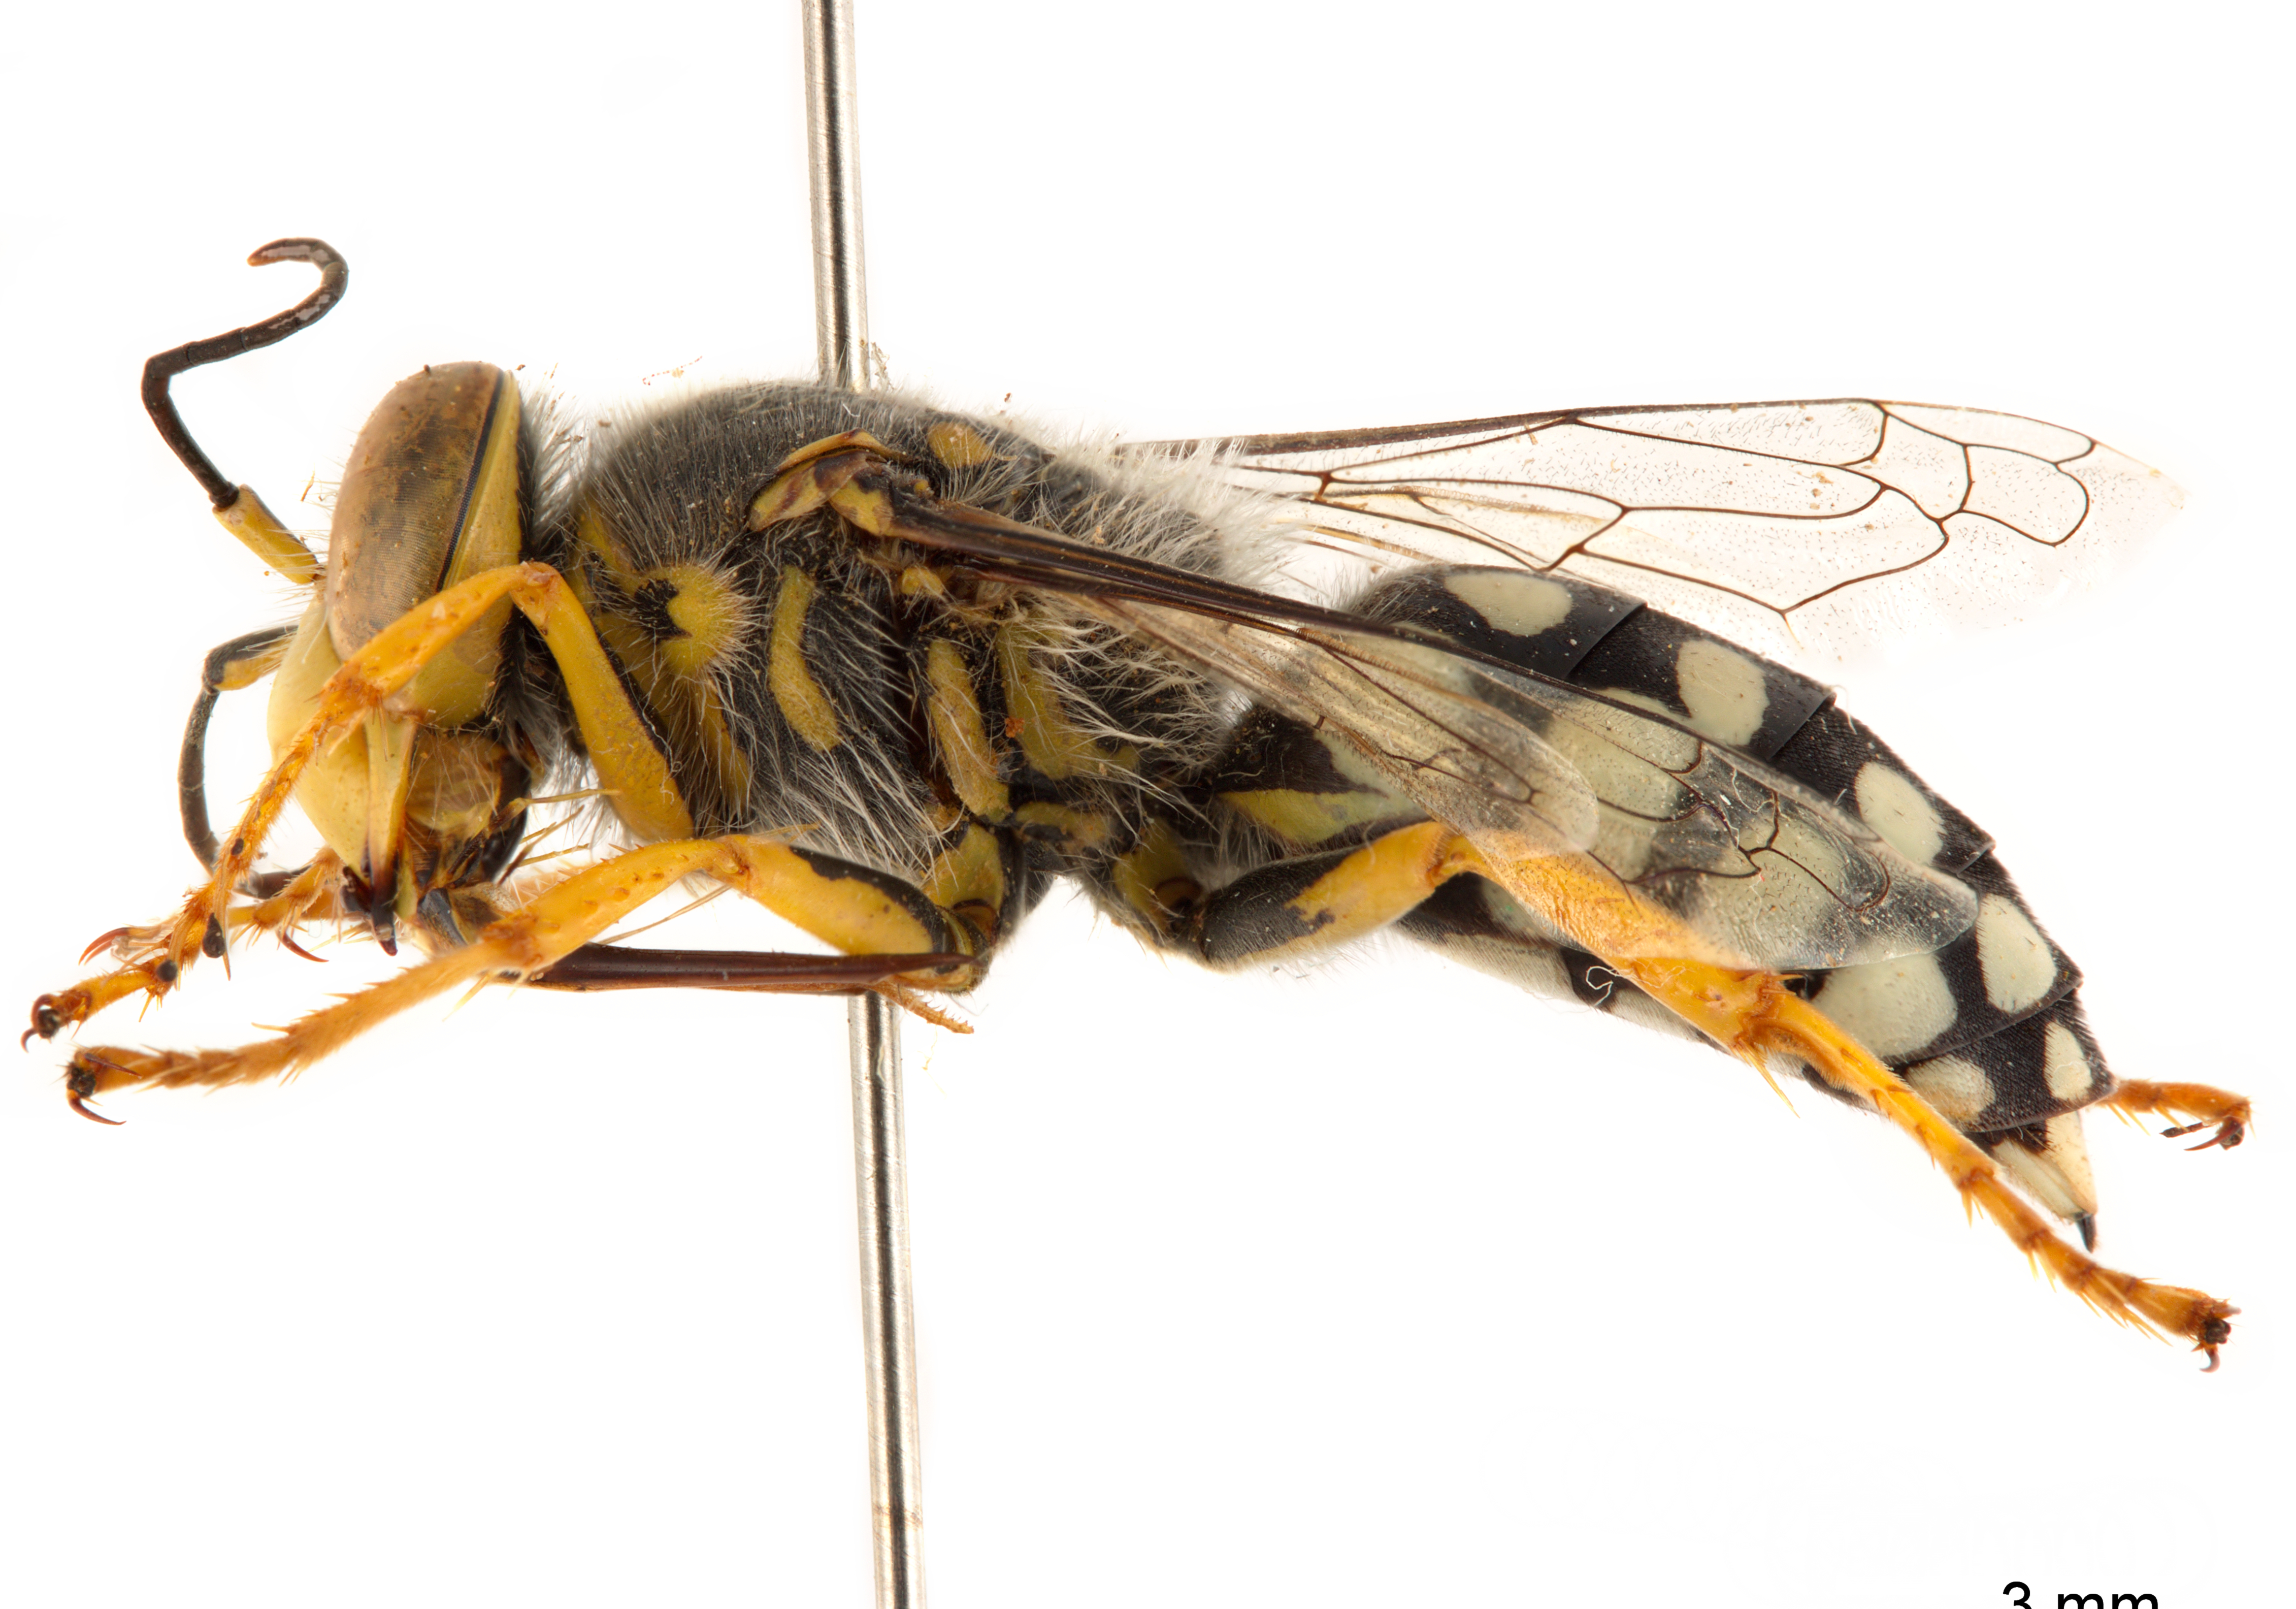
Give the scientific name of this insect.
Zyzzyx chilensis
